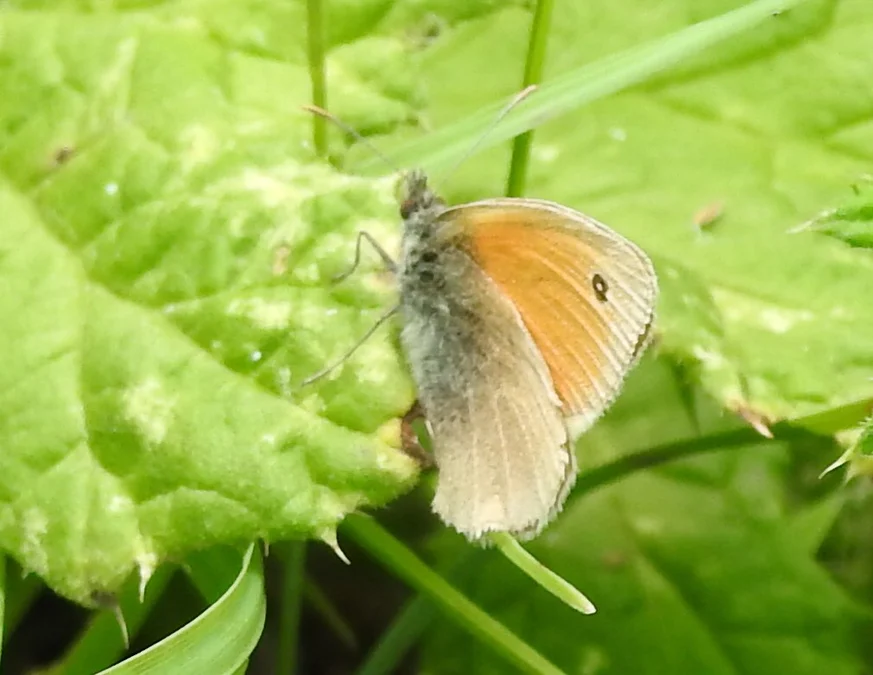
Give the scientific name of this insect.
Coenonympha pamphilus
